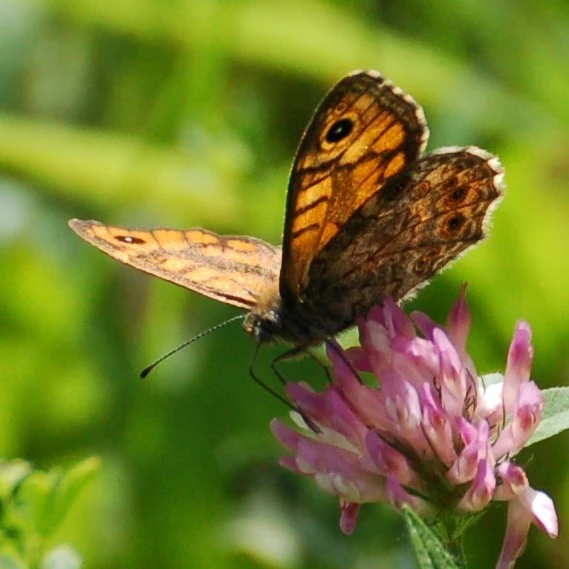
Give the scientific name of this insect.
Lasiommata megera (also Pararge megera)
